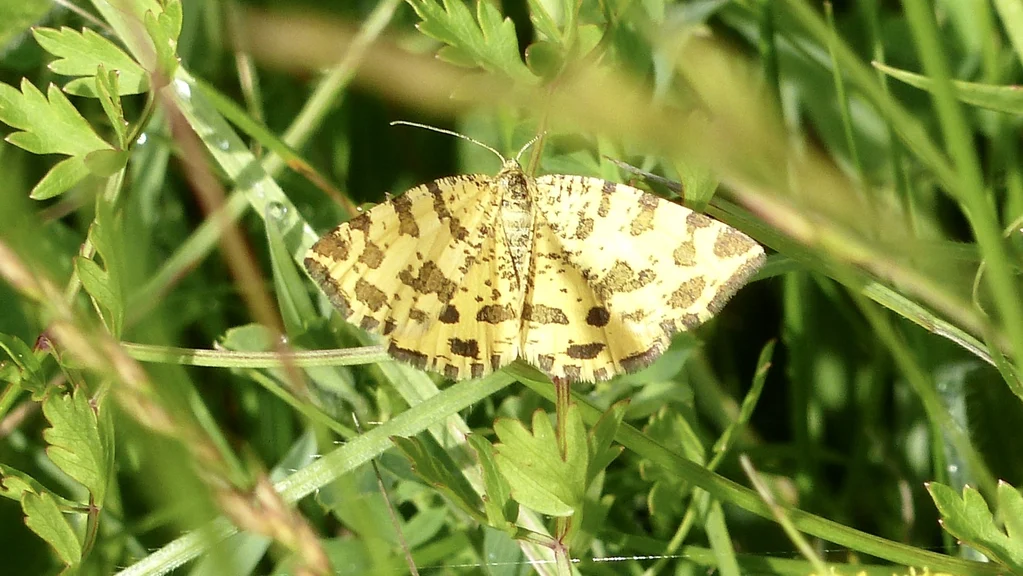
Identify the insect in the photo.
Pseudopanthera macularia
